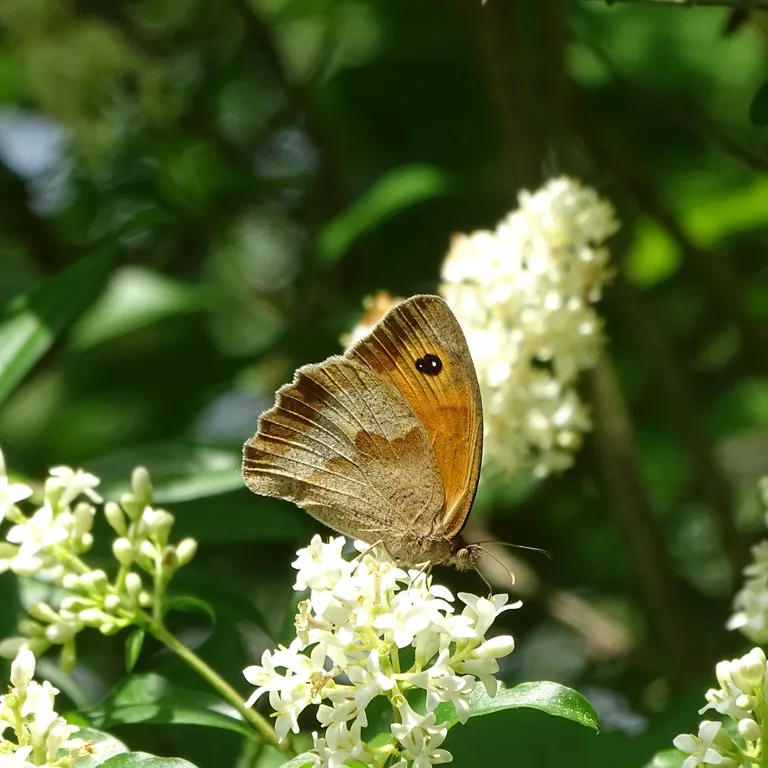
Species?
Maniola jurtina
